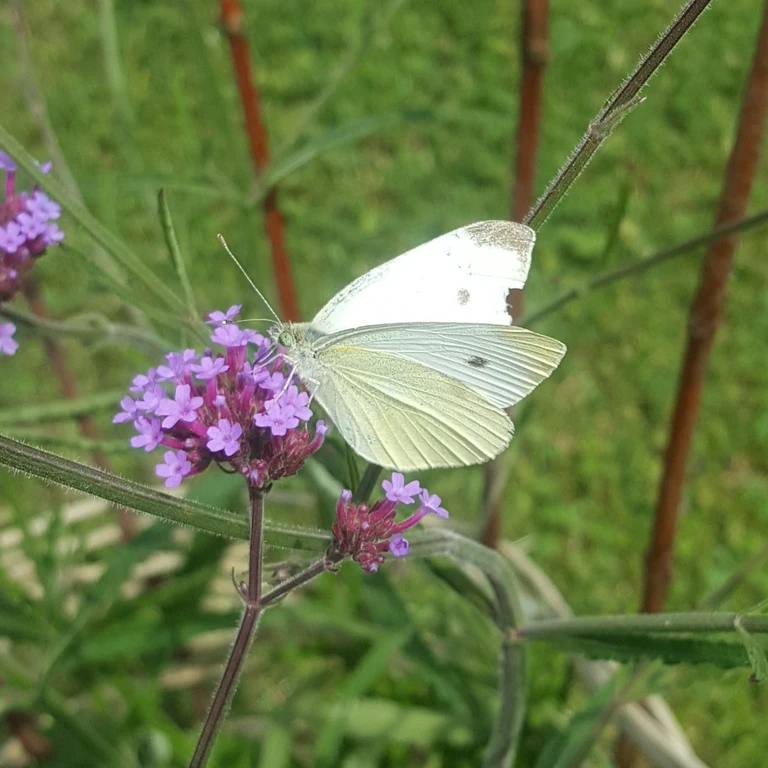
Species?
Pieris rapae
